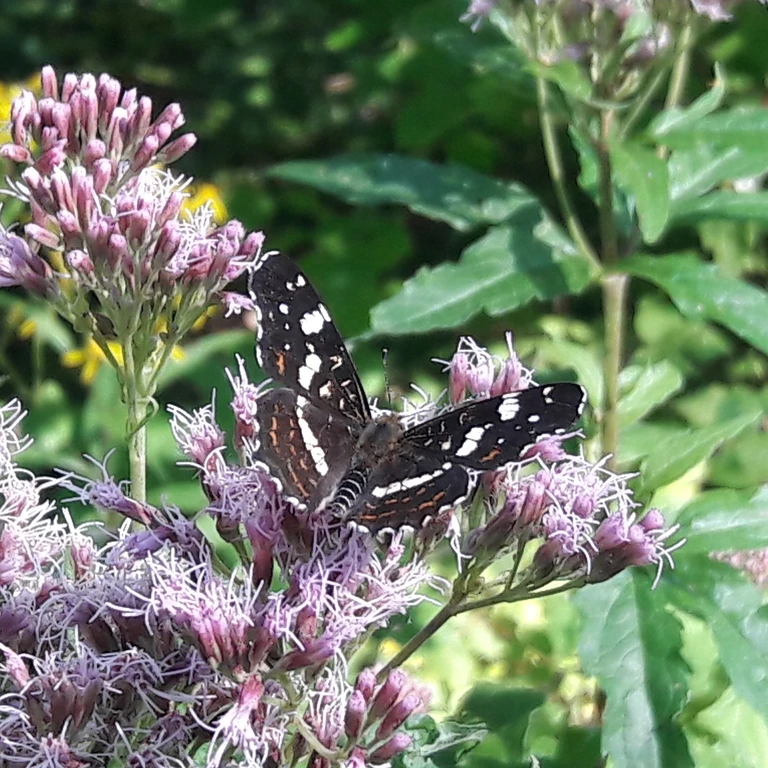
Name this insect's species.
Araschnia levana
